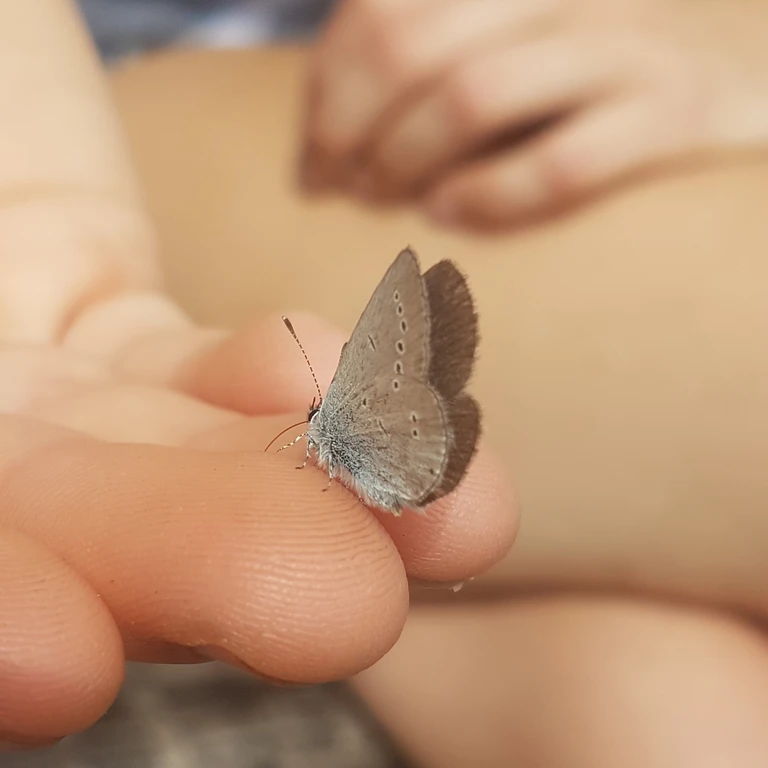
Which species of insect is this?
Cupido minimus
